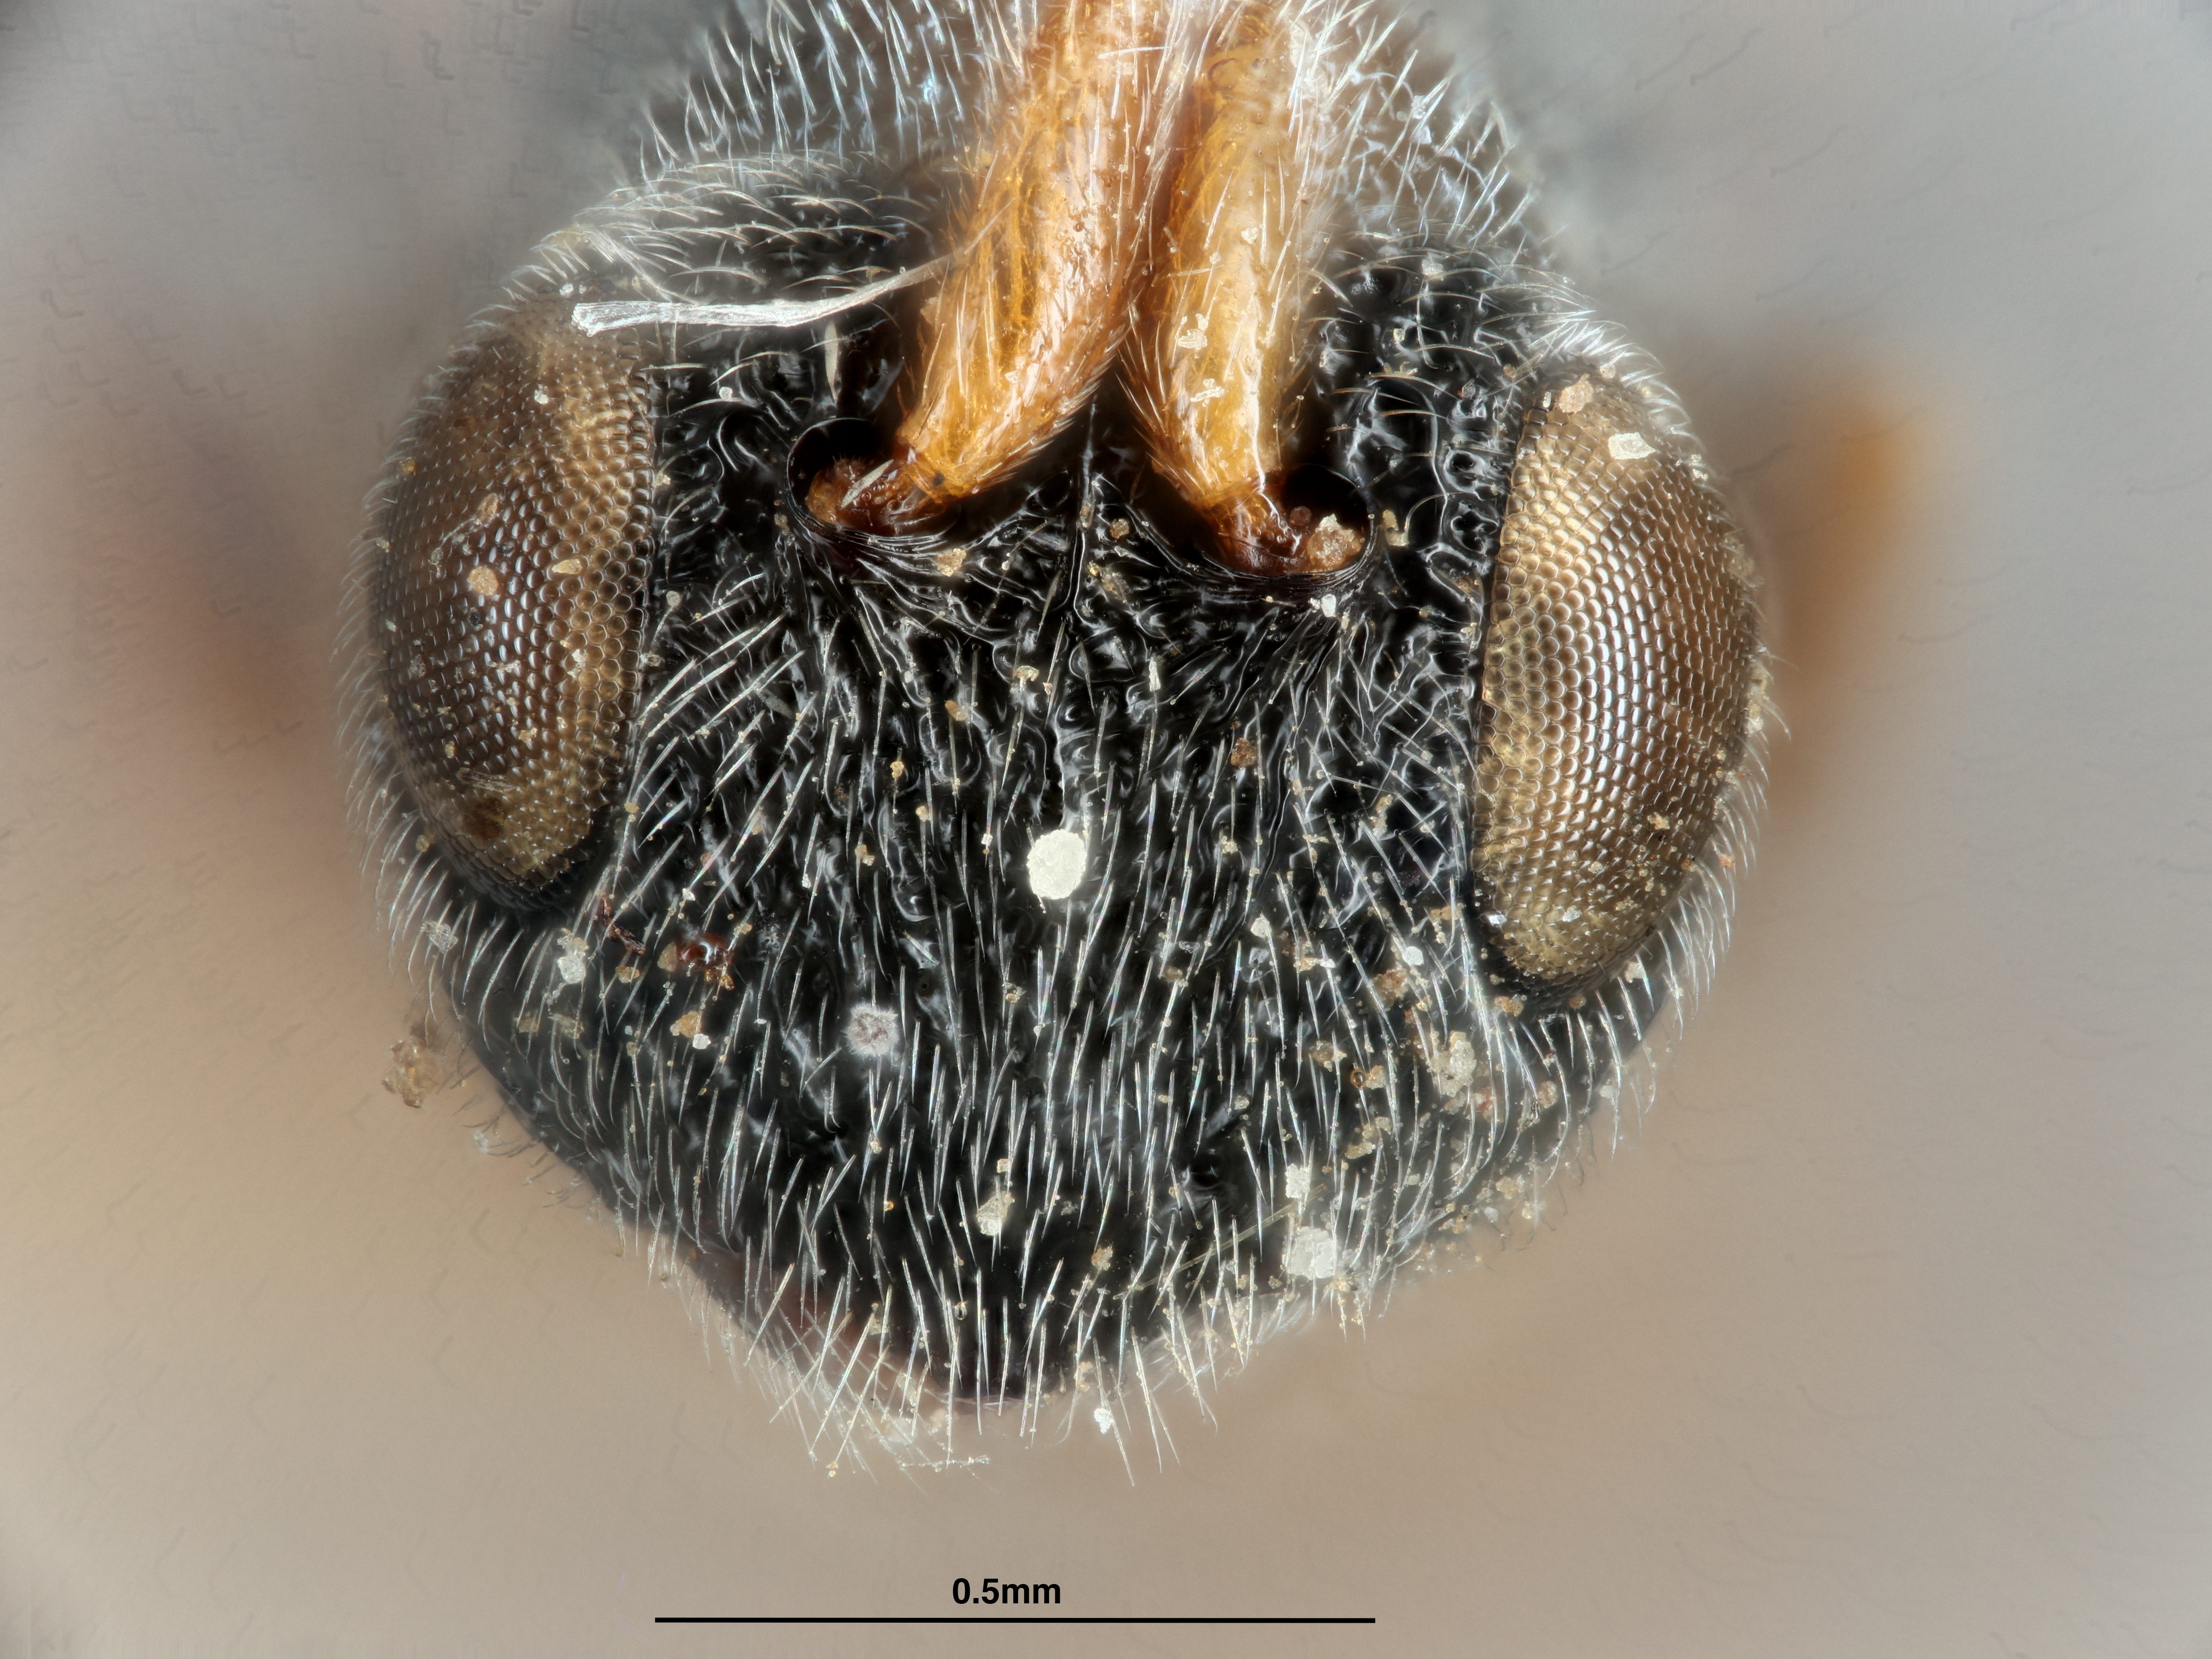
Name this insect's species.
Ascogaster luzonensis
